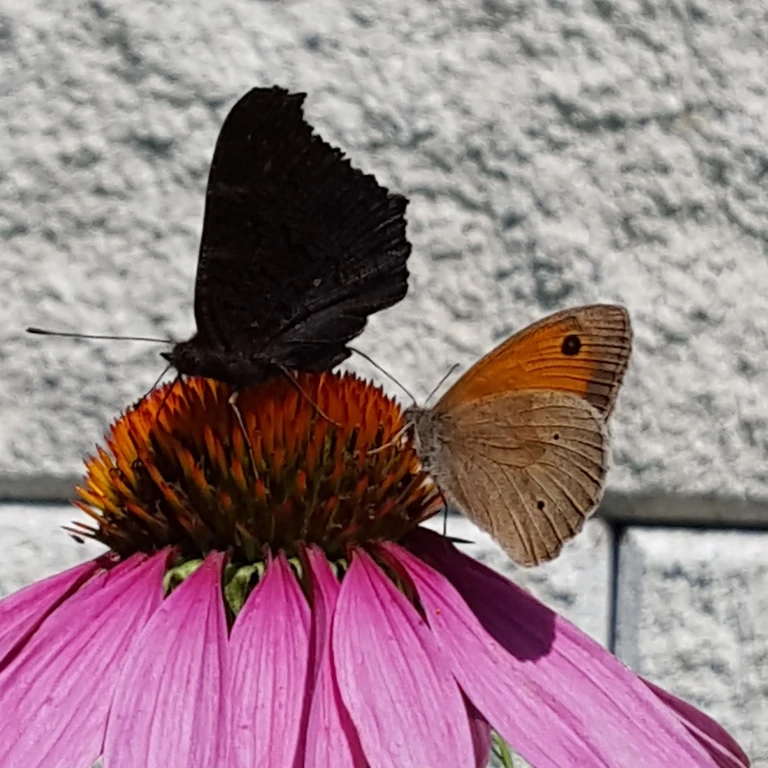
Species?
Maniola jurtina
